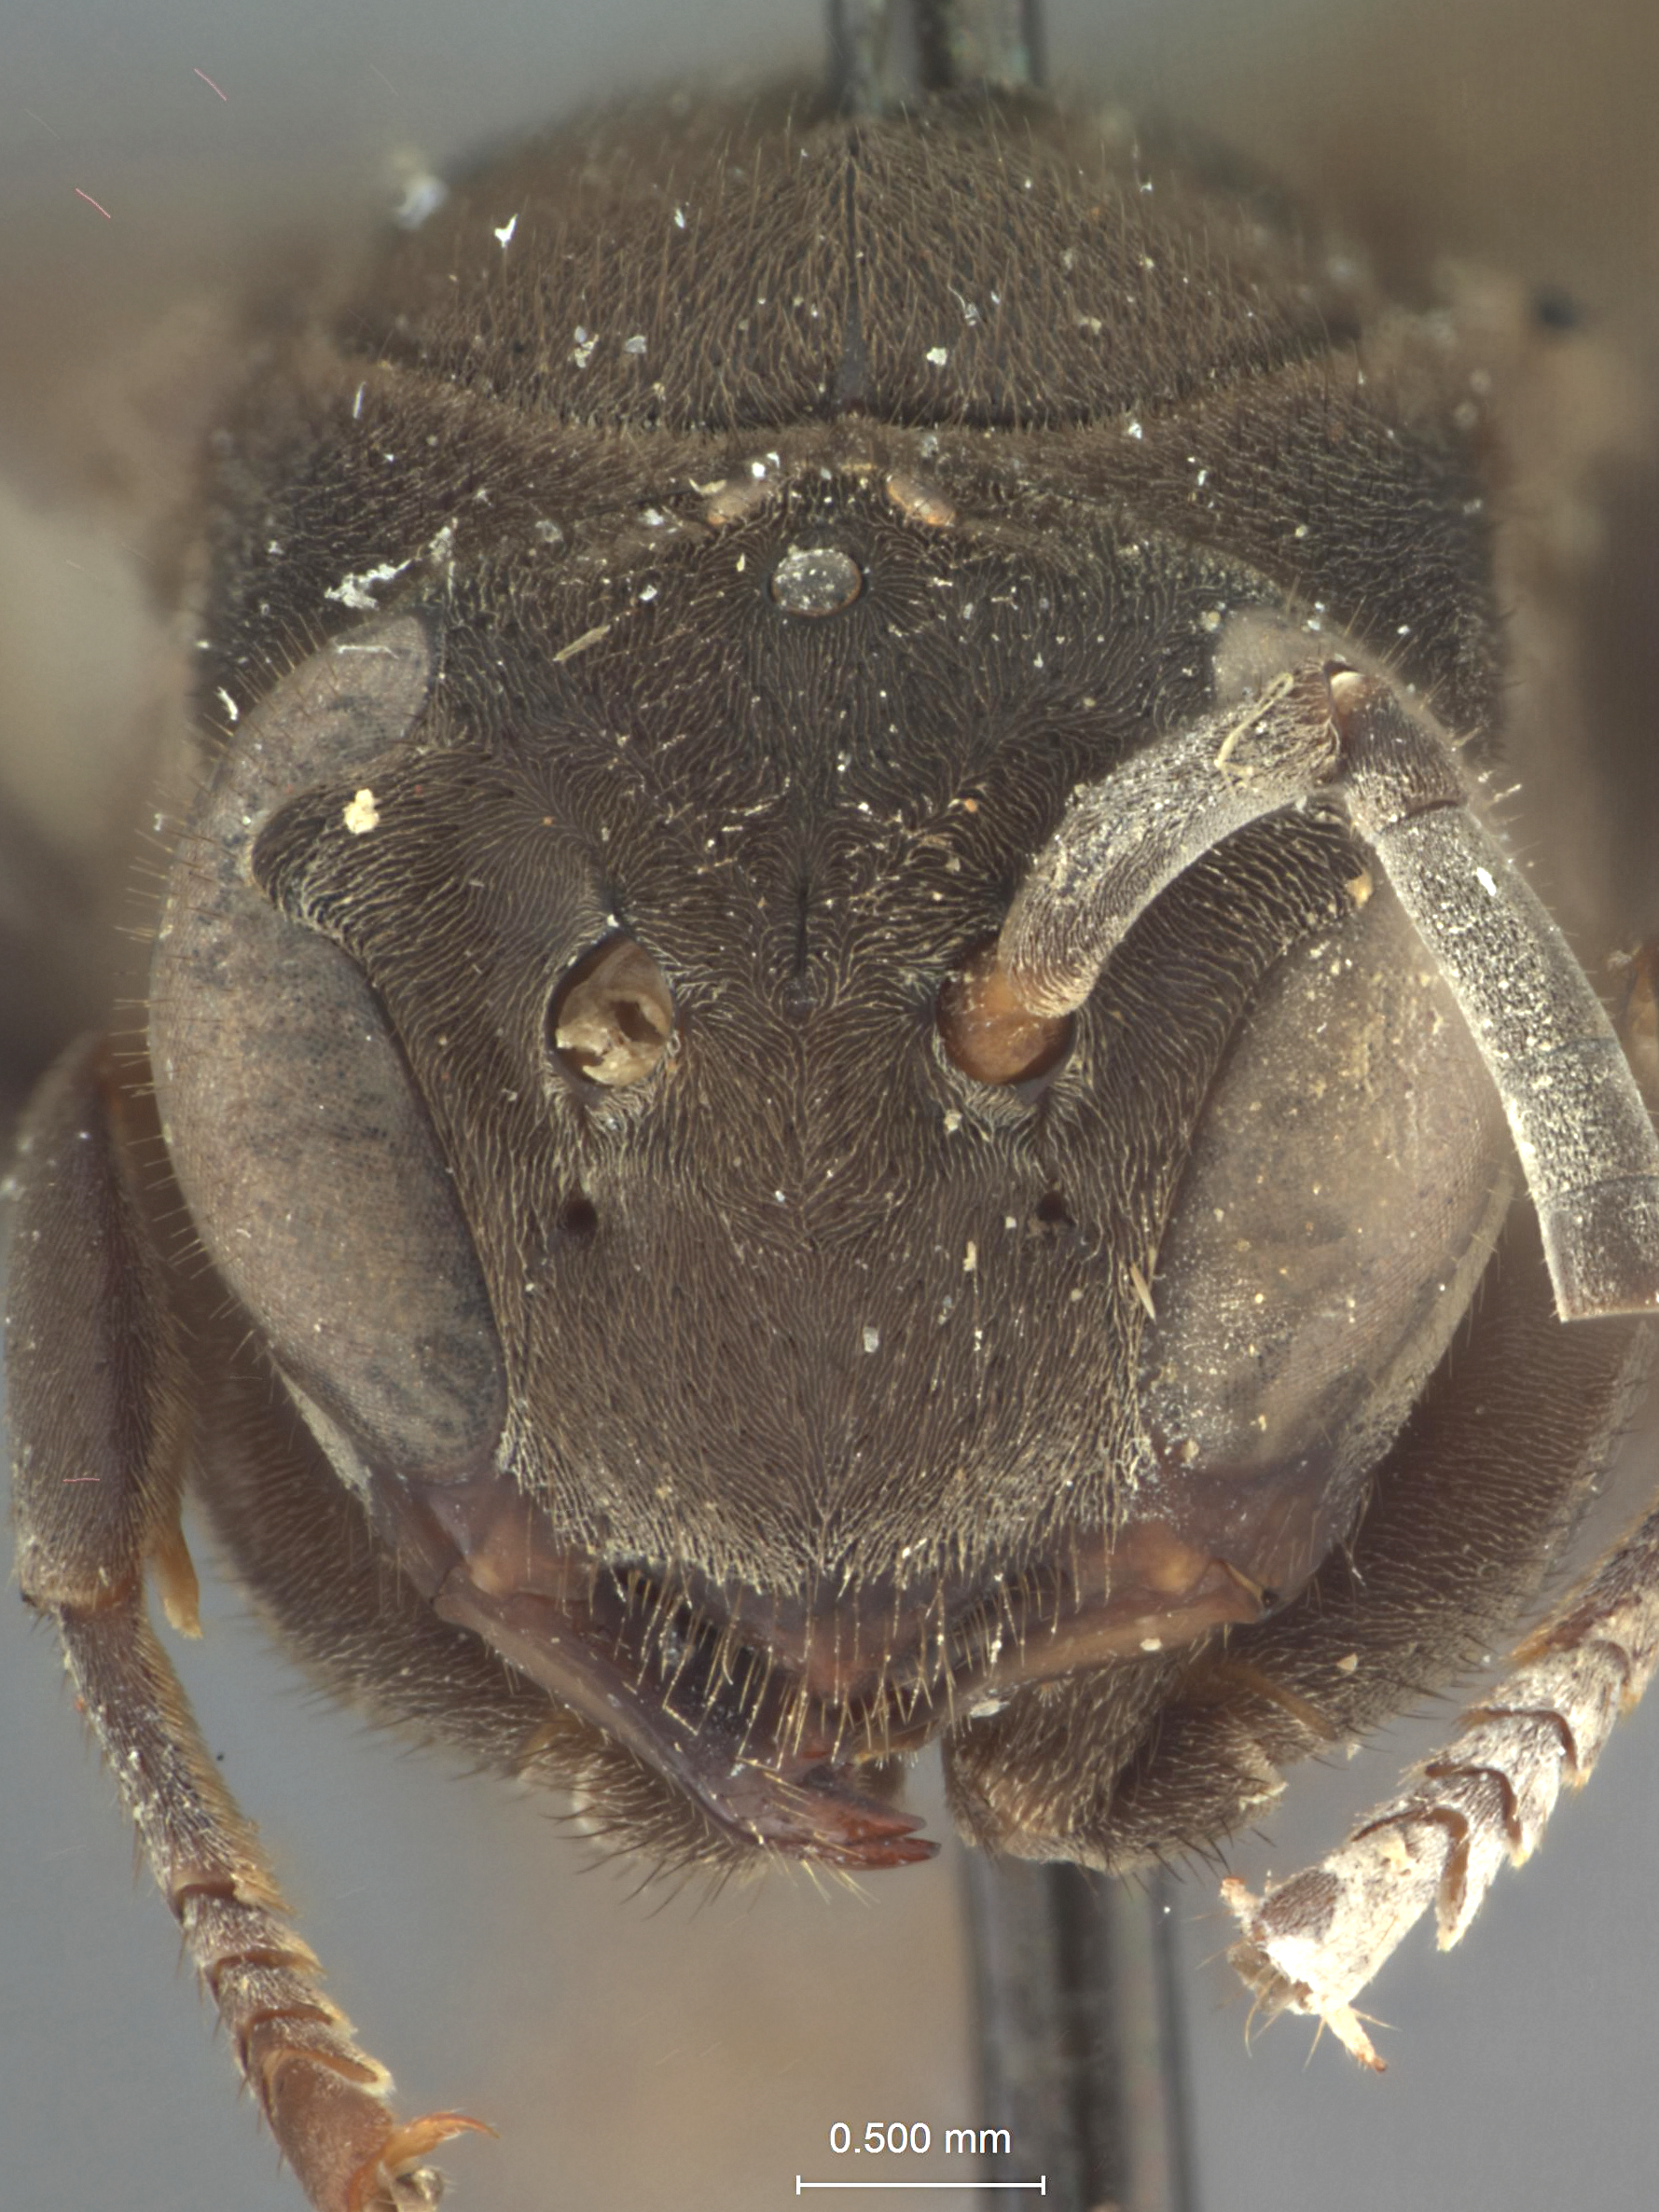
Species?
Parachartergus aztecus
